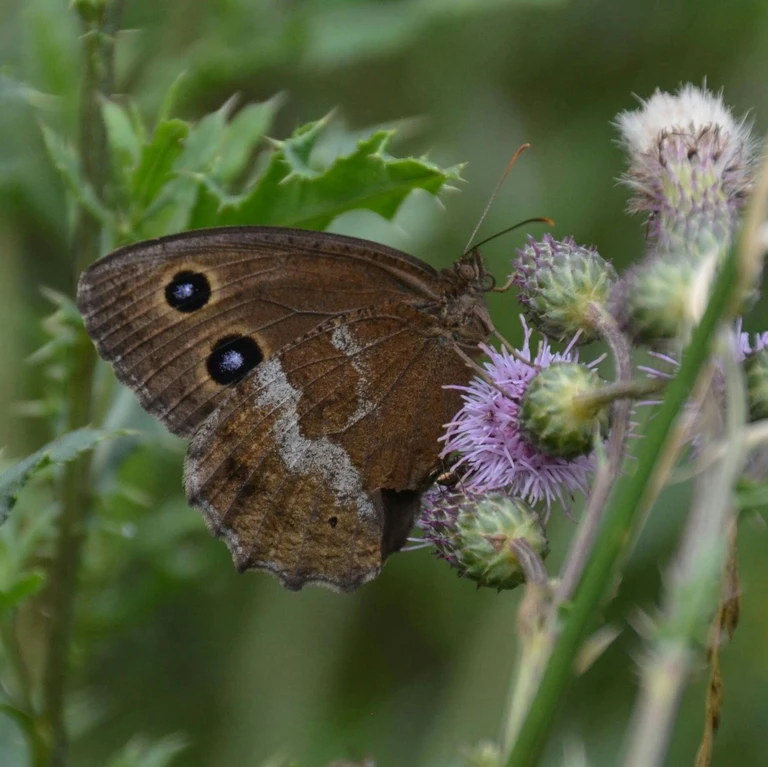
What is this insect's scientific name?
Minois dryas
